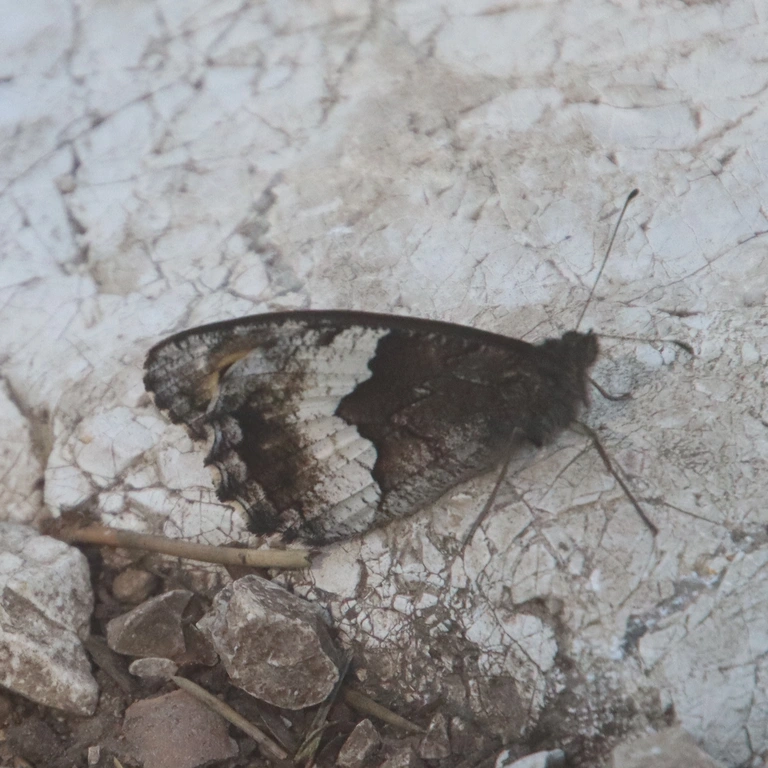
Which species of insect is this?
Hipparchia alcyone
